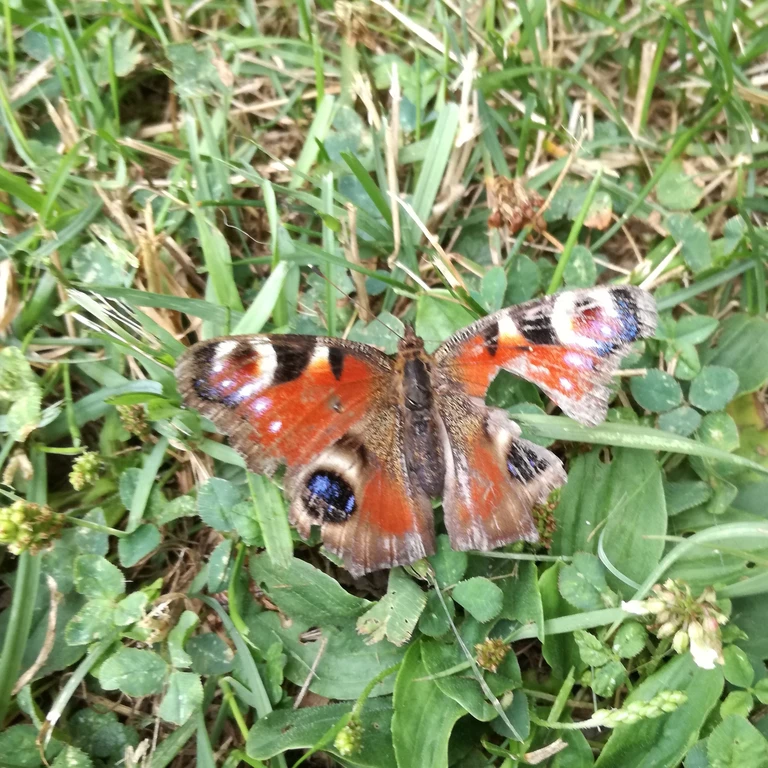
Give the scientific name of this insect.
Aglais io
